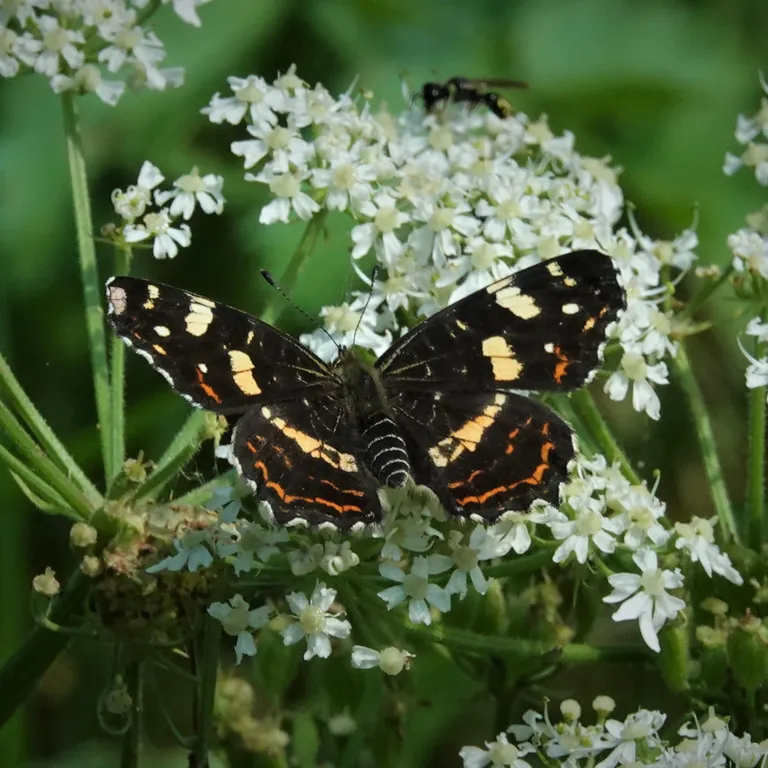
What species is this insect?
Araschnia levana
